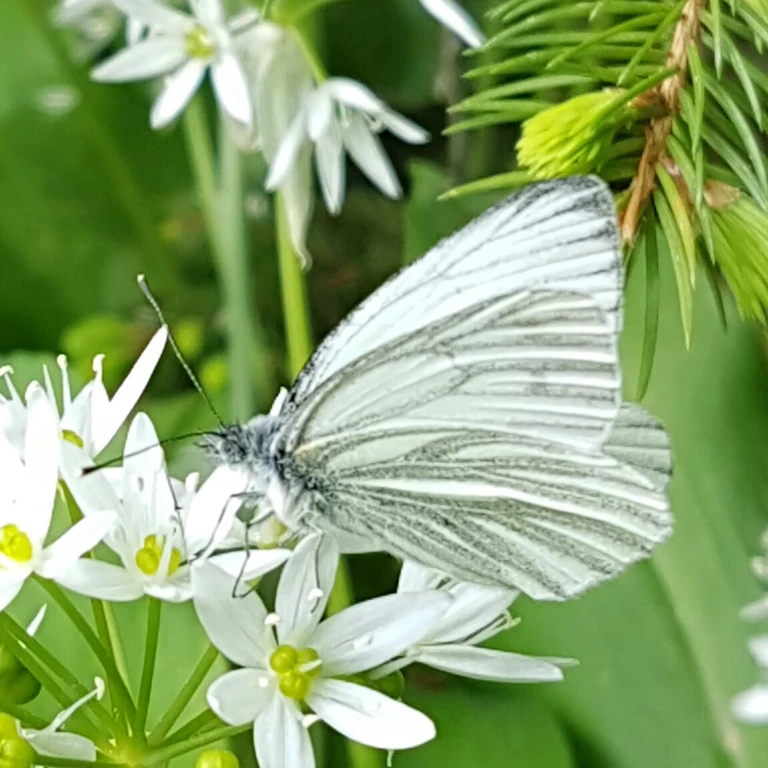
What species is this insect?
Pieris napi
